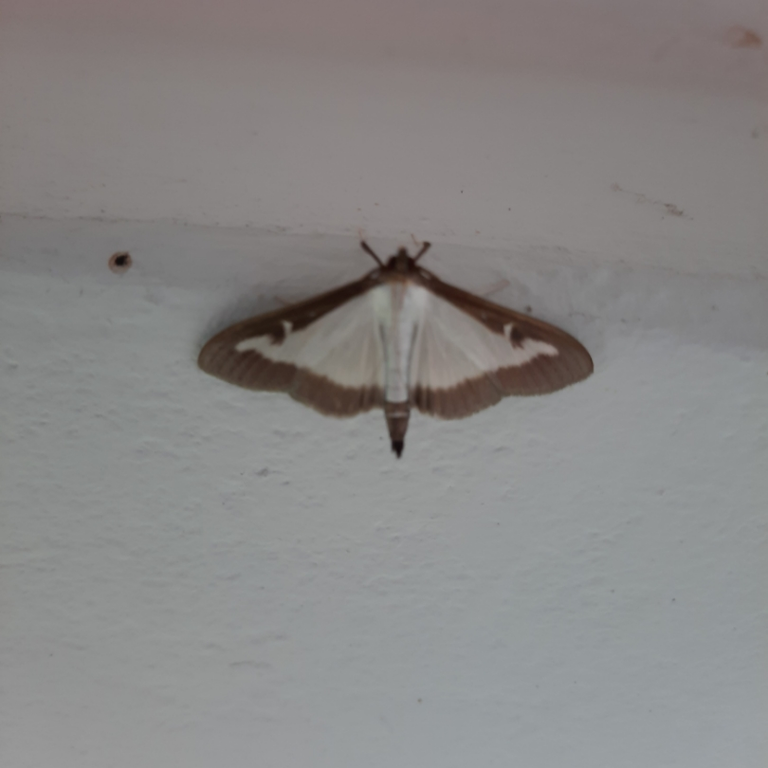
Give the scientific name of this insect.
Cydalima perspectalis
